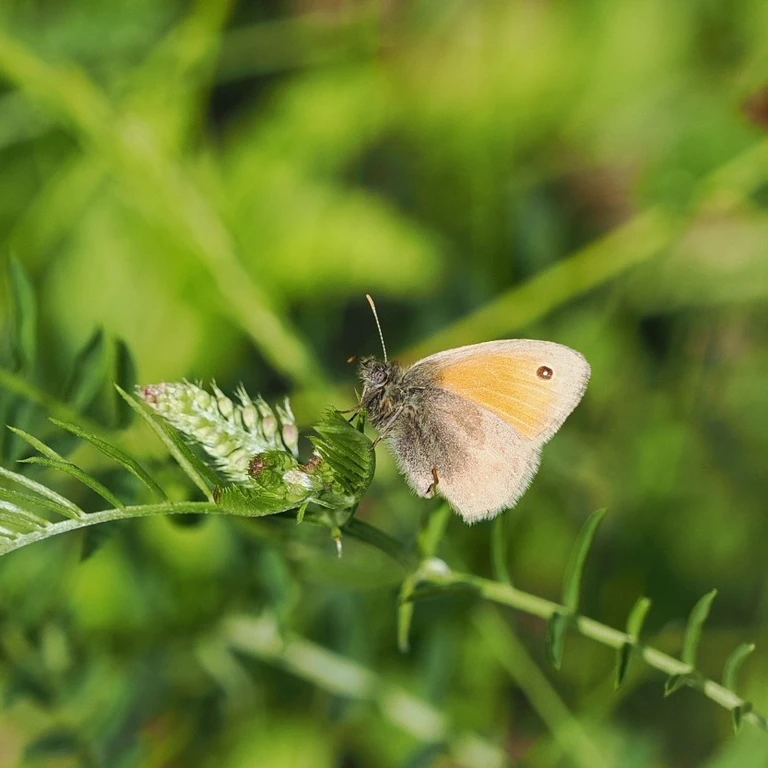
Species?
Coenonympha pamphilus
